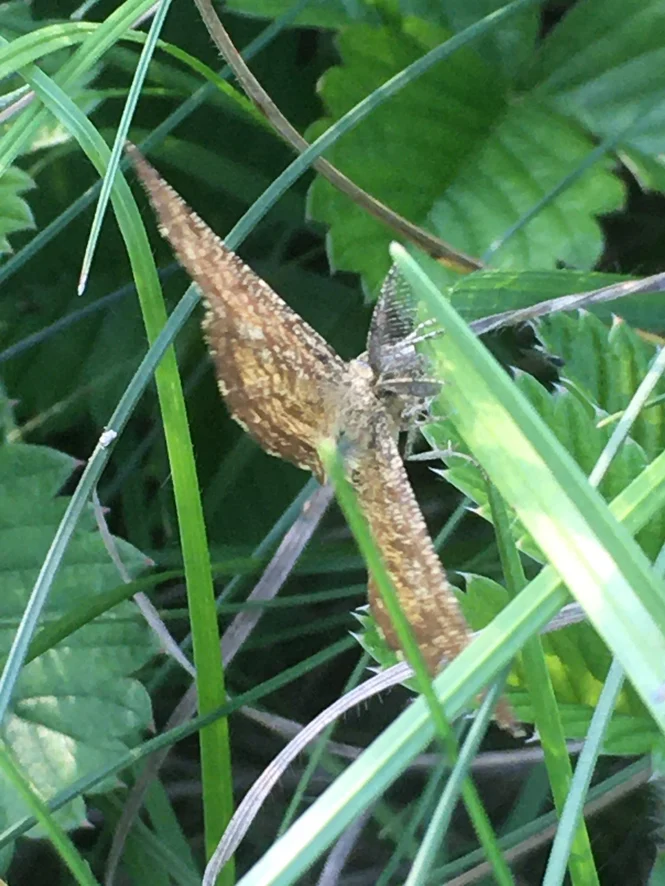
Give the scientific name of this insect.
Ematurga atomaria
